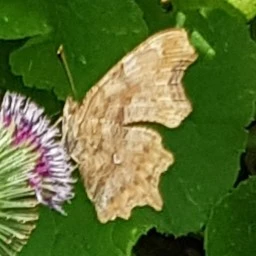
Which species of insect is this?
Polygonia c-album
